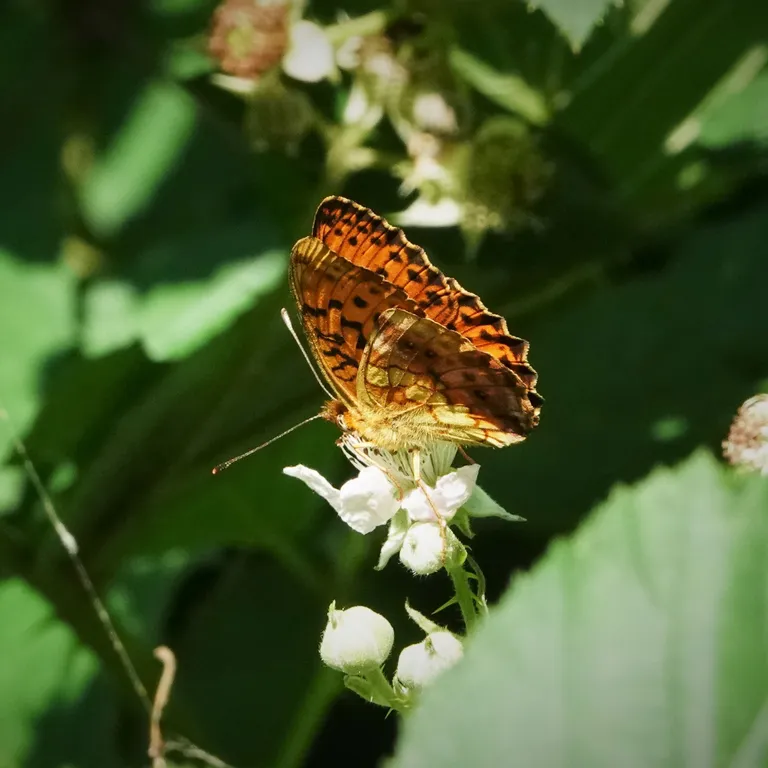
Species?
Brenthis daphne
